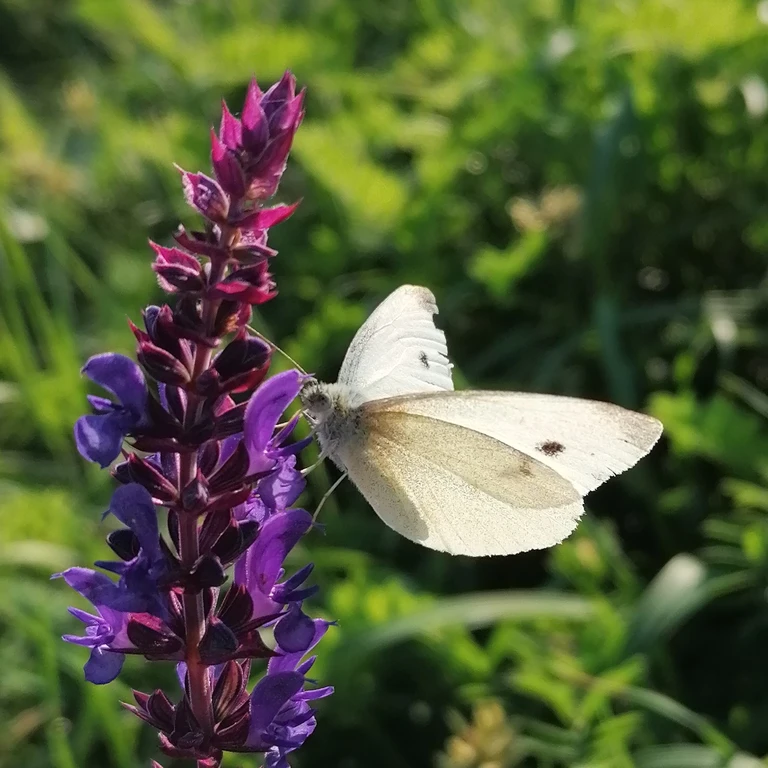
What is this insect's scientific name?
Pieris rapae
